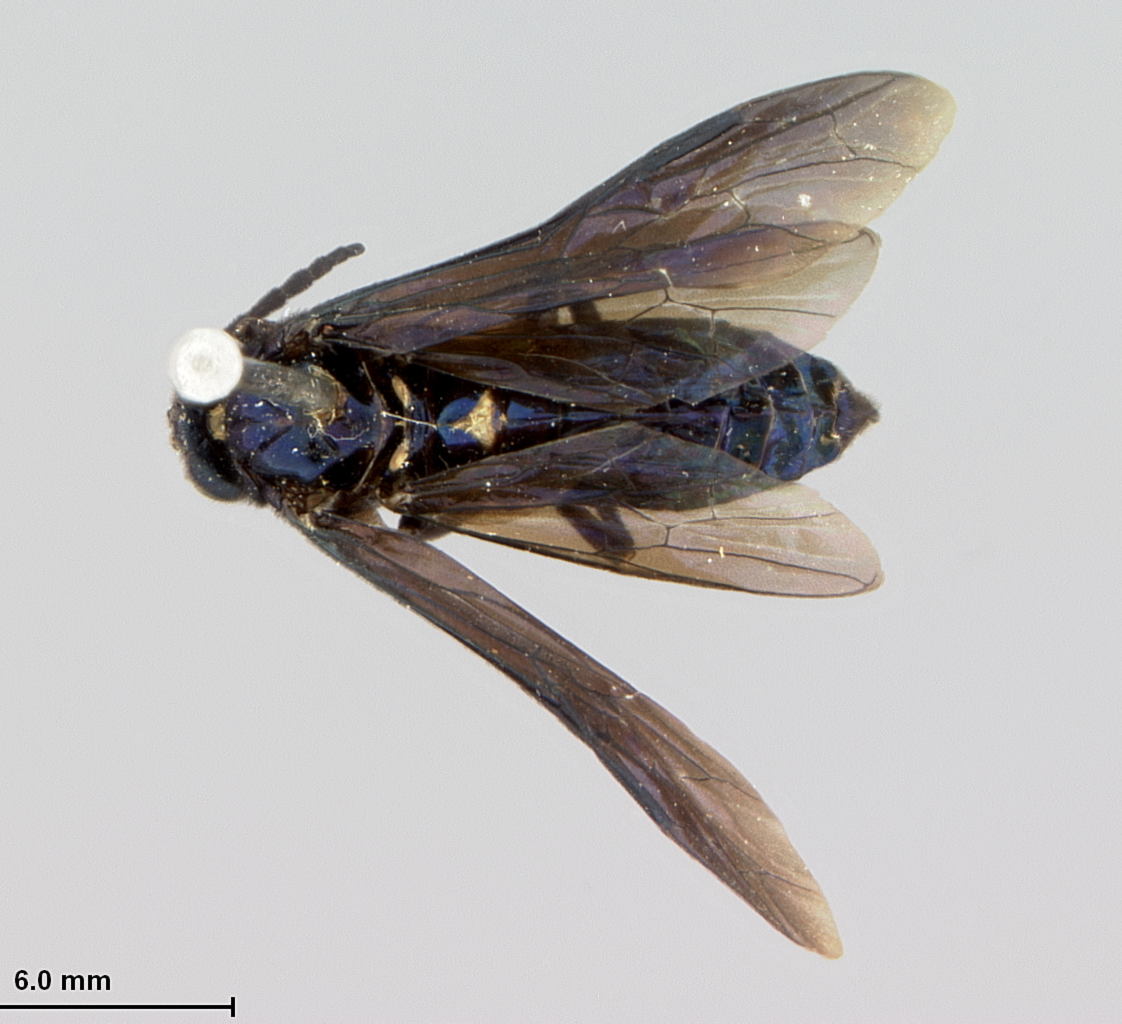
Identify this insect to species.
Senoclia bilanga
